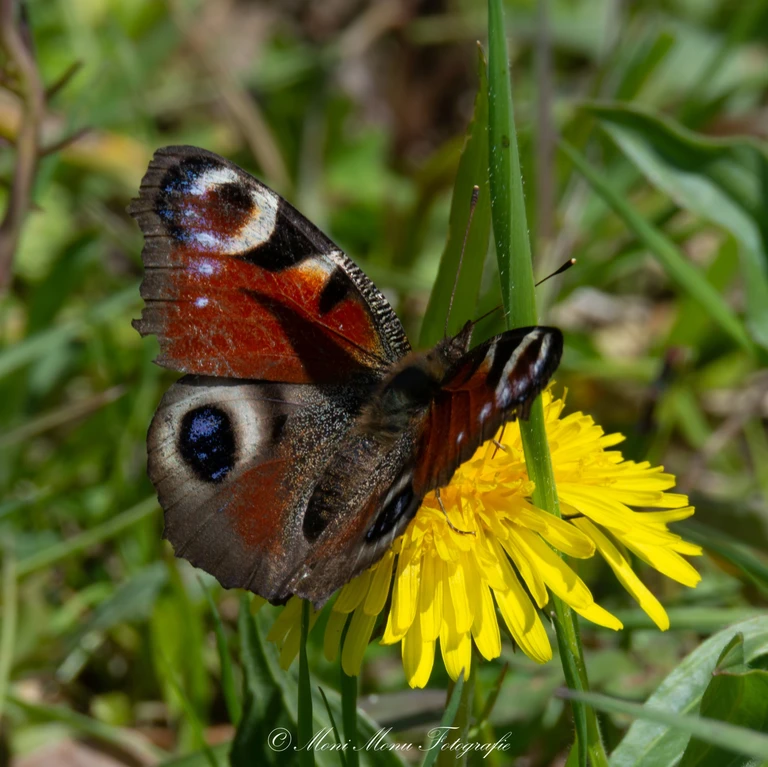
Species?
Aglais io
